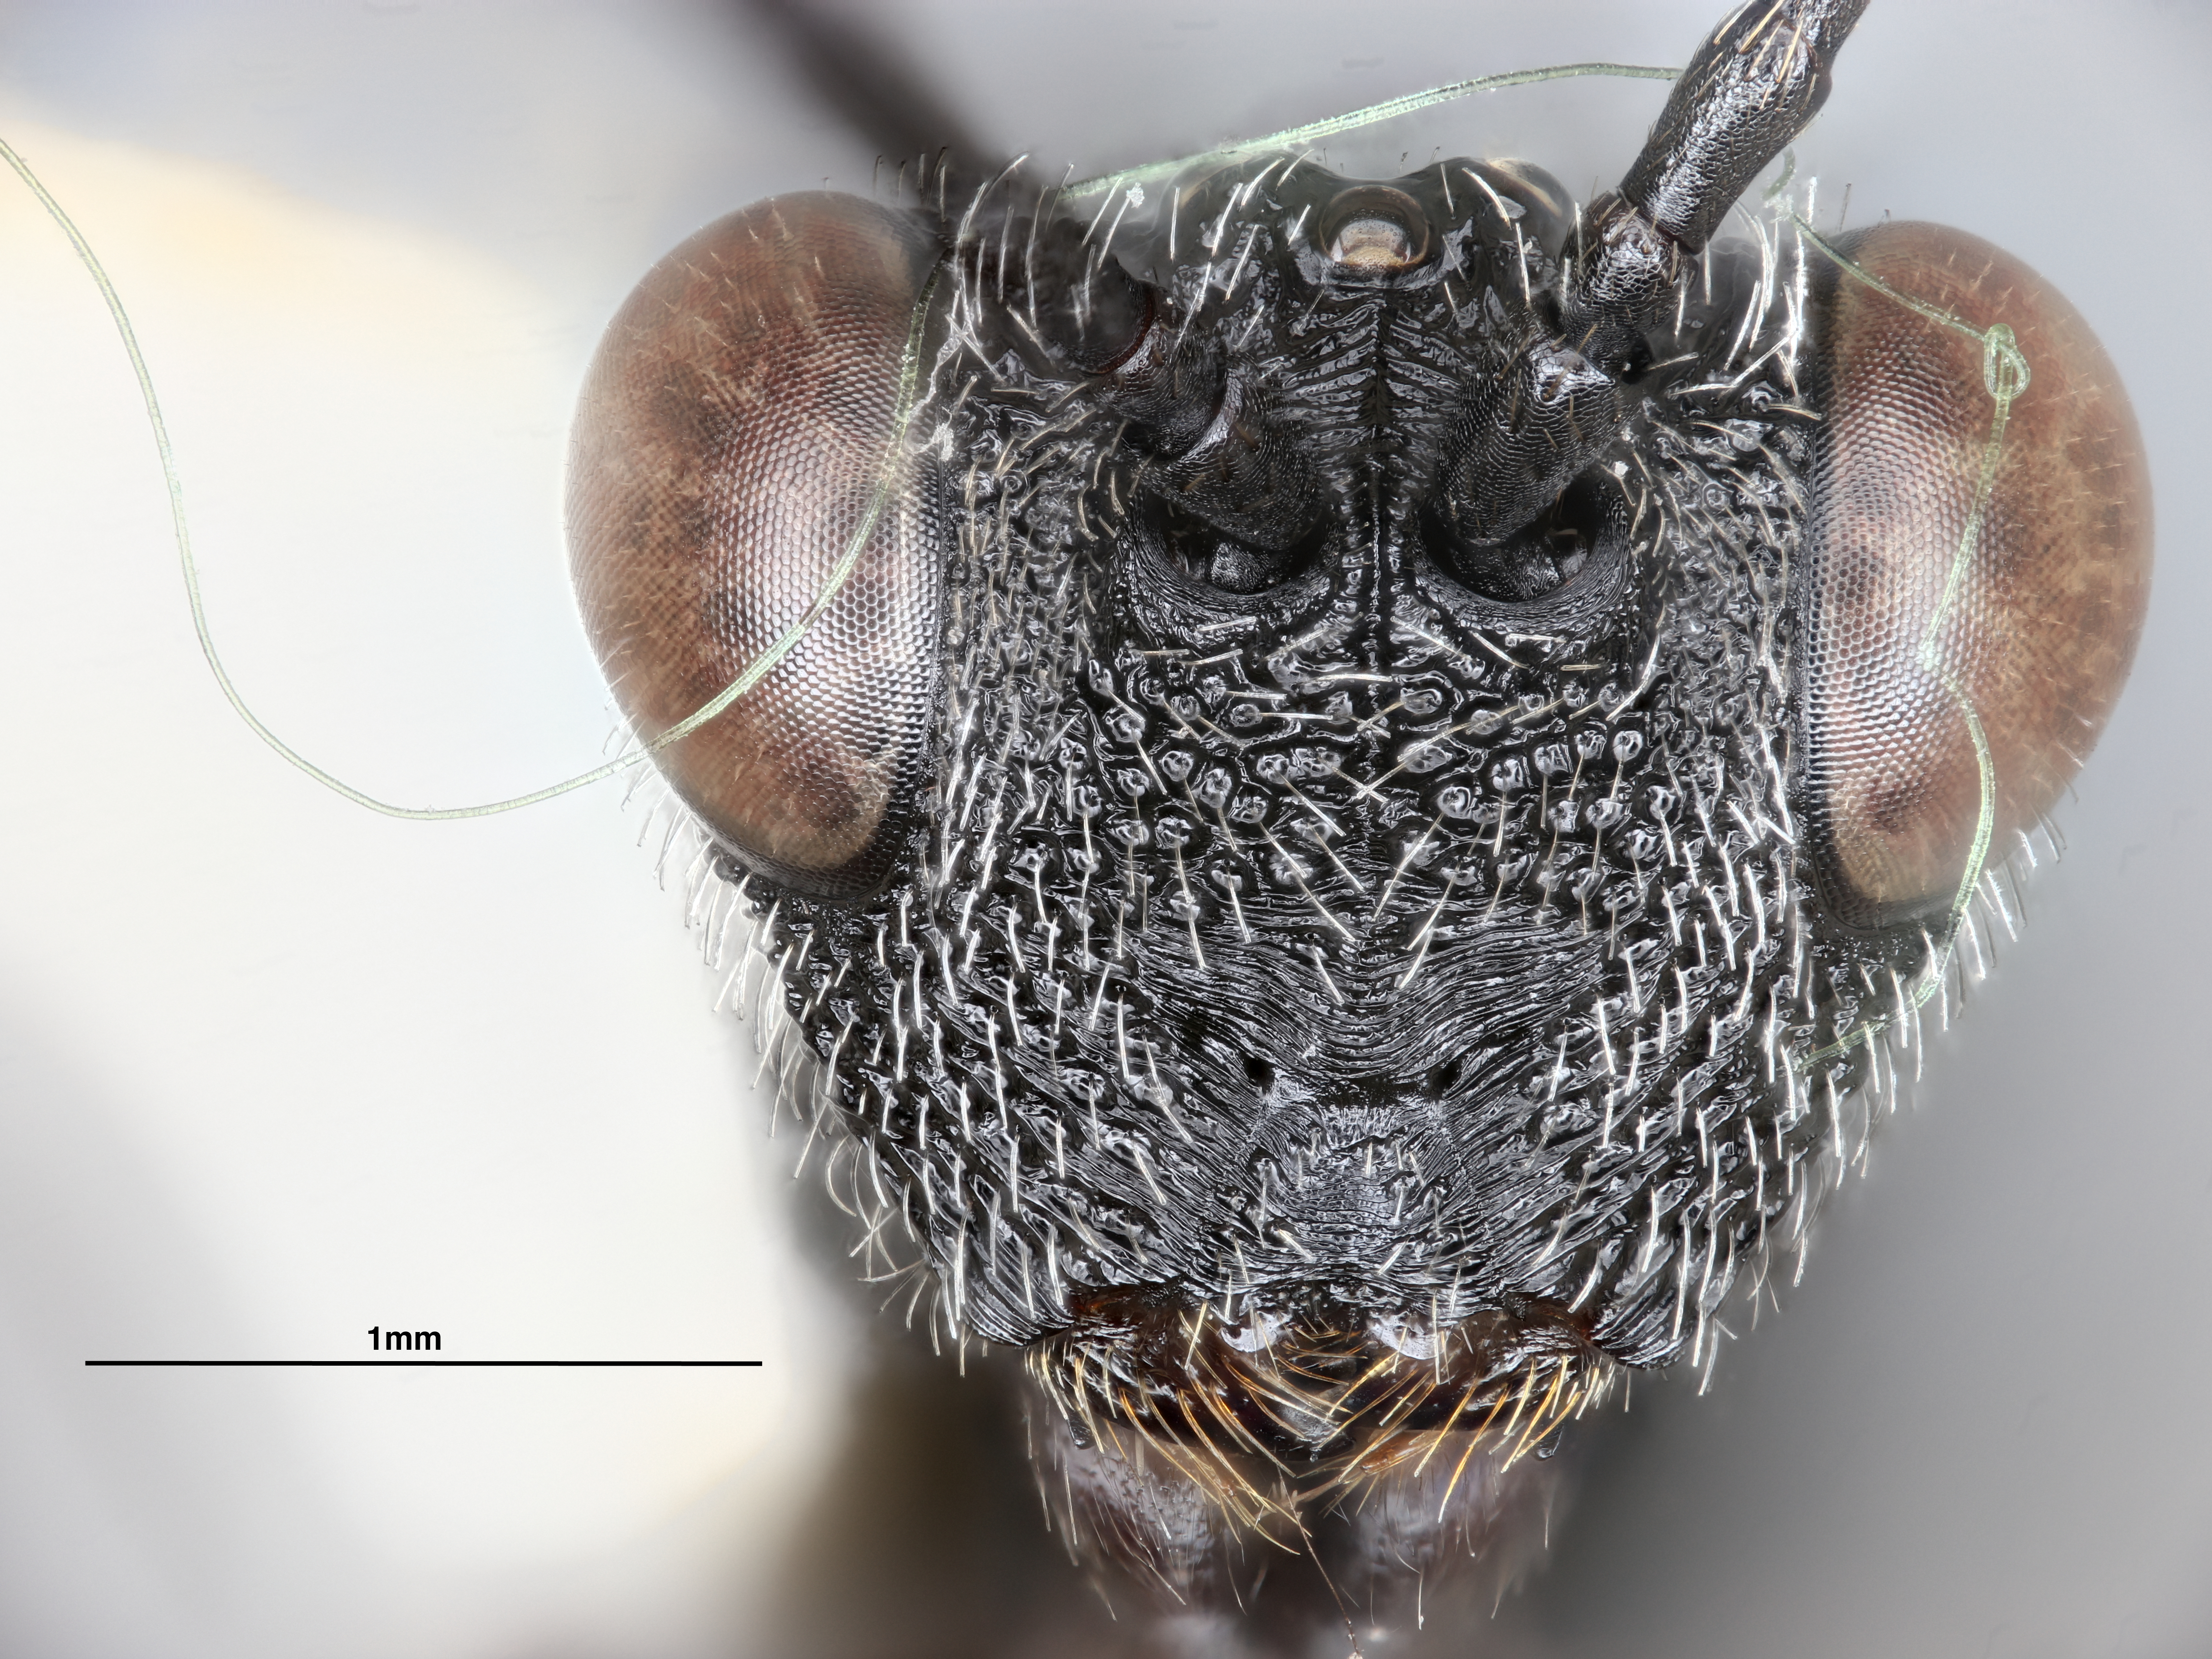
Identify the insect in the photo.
Oberthuerella sharkeyi
